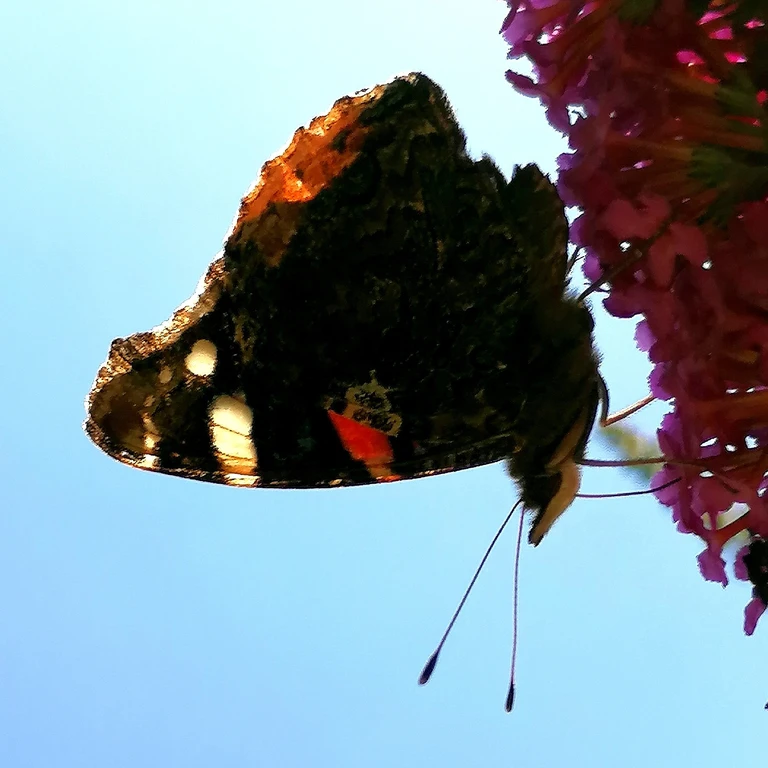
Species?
Vanessa atalanta
